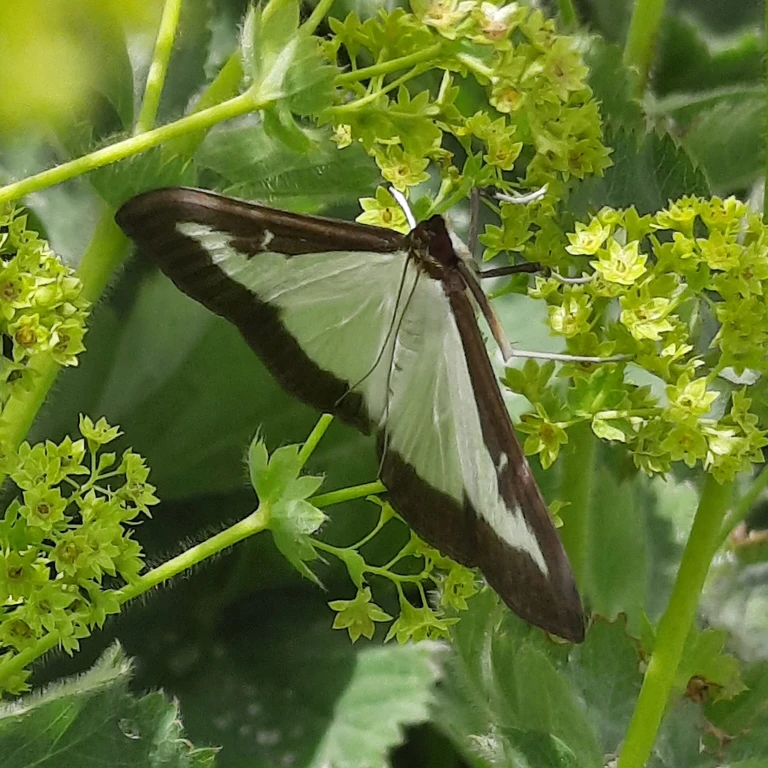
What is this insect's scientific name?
Cydalima perspectalis
